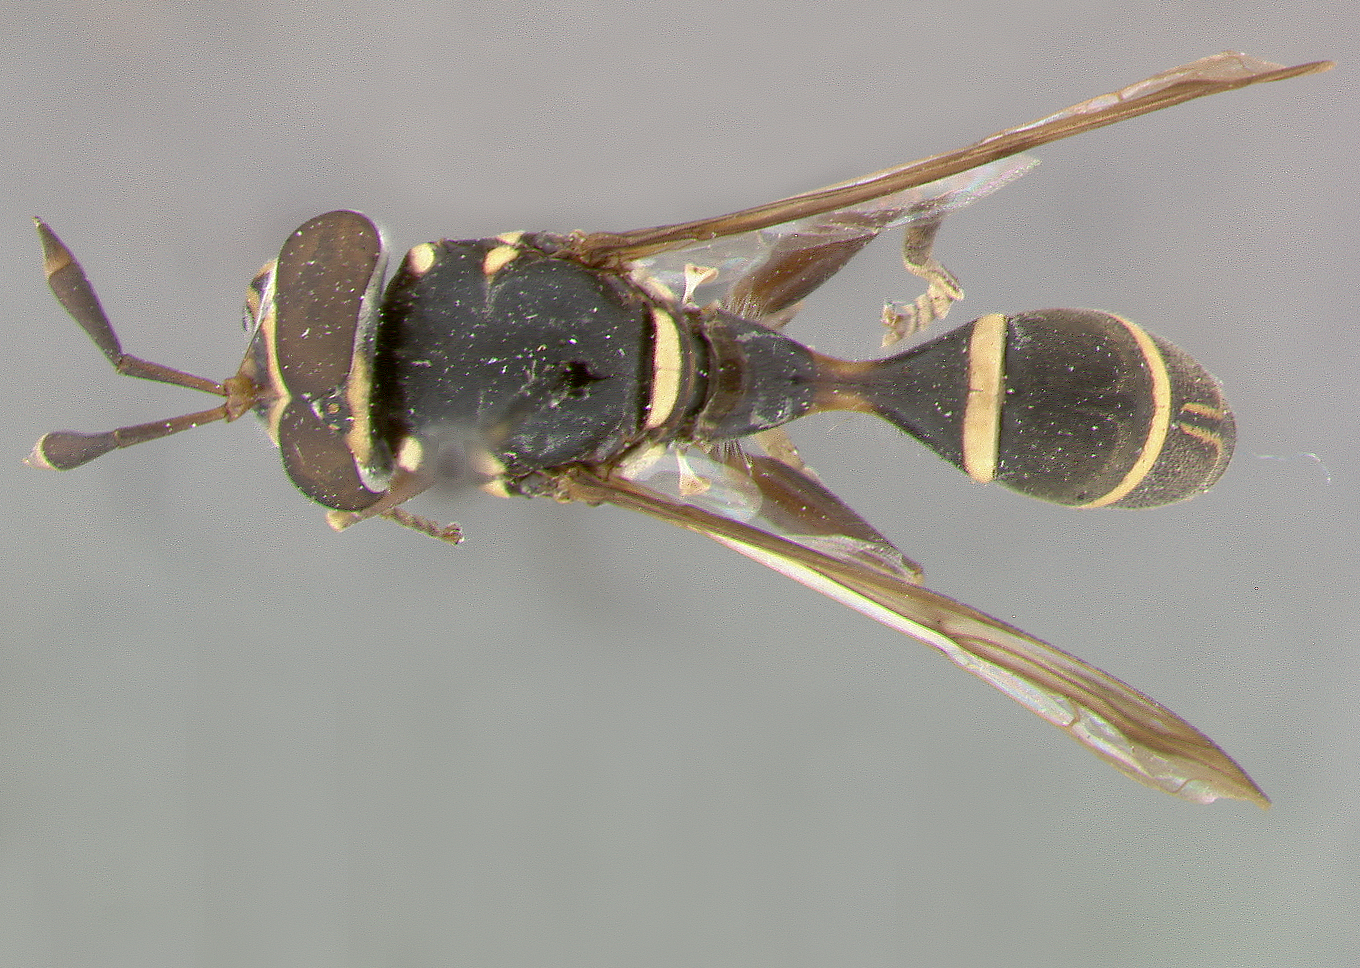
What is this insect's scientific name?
Polybiomyia sayi
